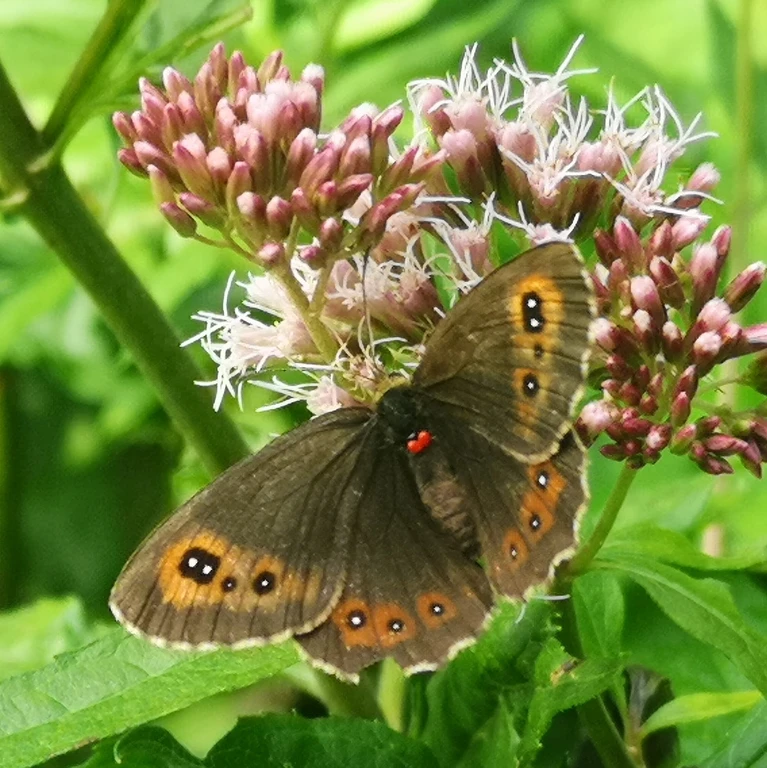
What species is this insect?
Erebia aethiops
